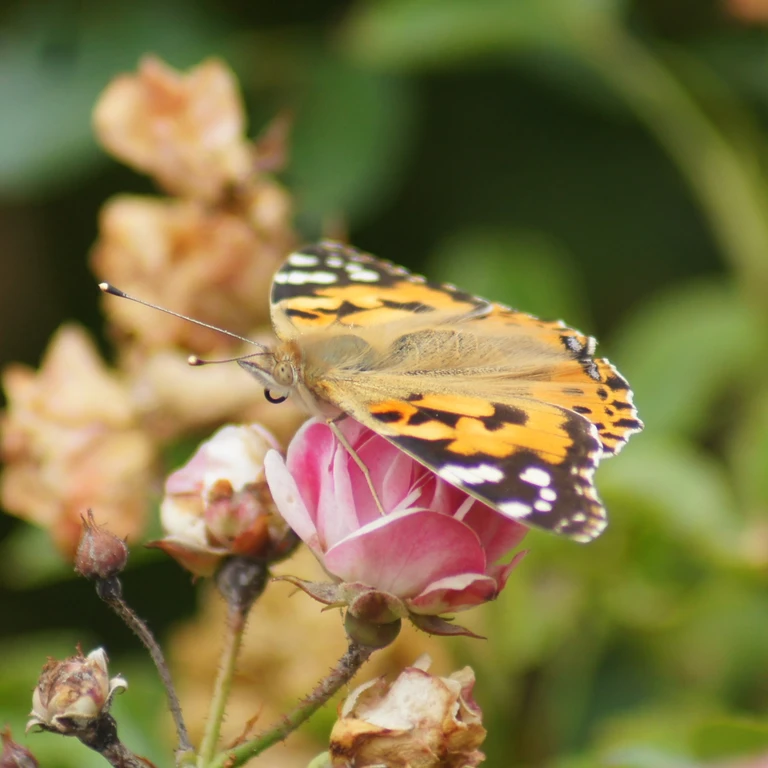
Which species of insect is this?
Vanessa cardui
